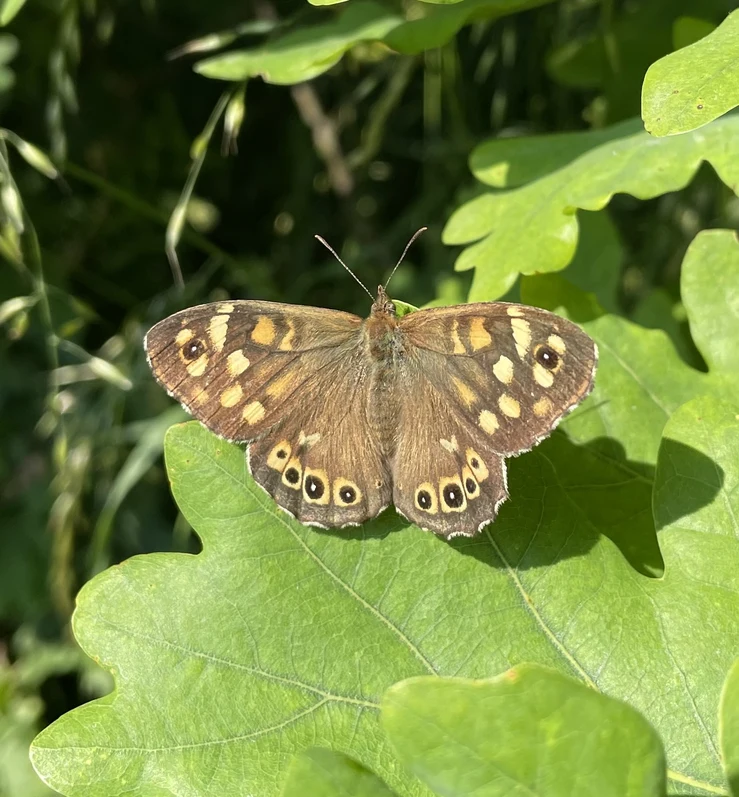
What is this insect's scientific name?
Pararge aegeria
